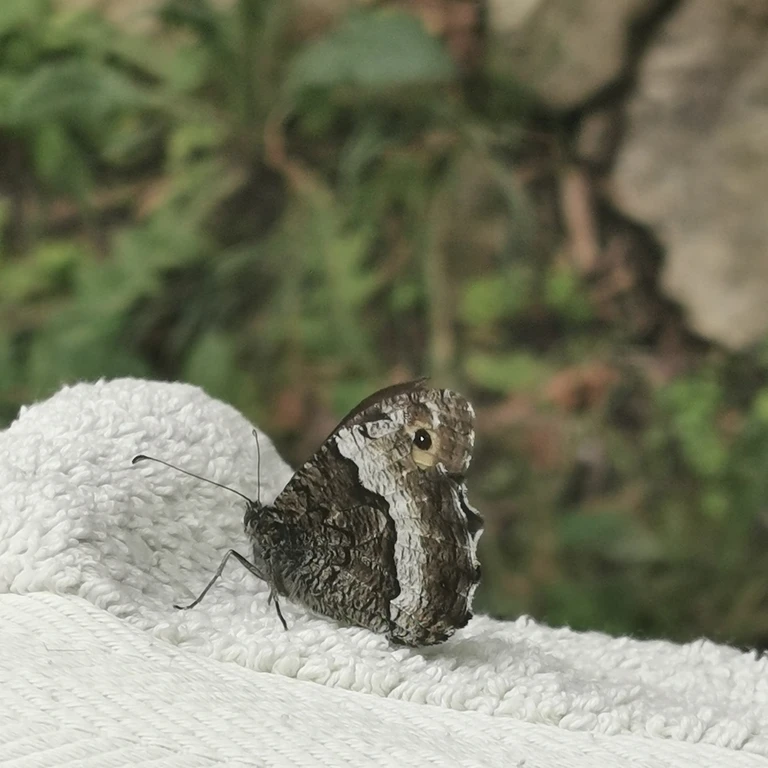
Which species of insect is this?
Hipparchia fagi
